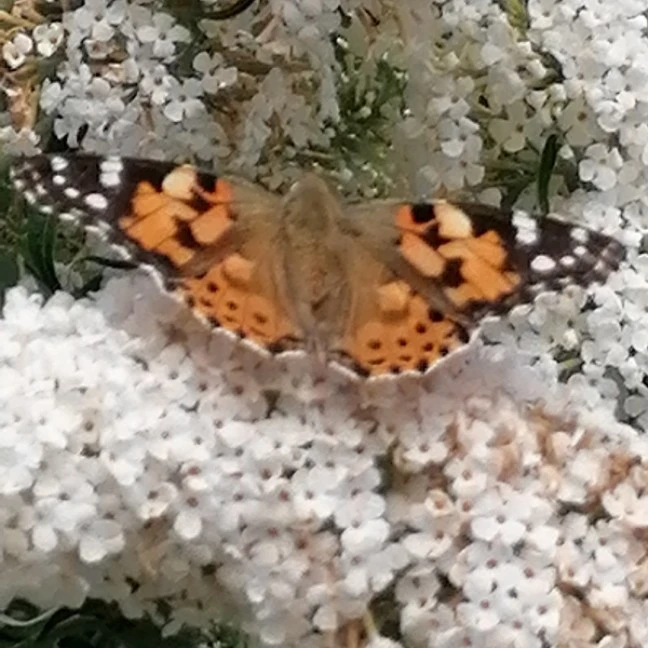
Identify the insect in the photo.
Vanessa cardui
